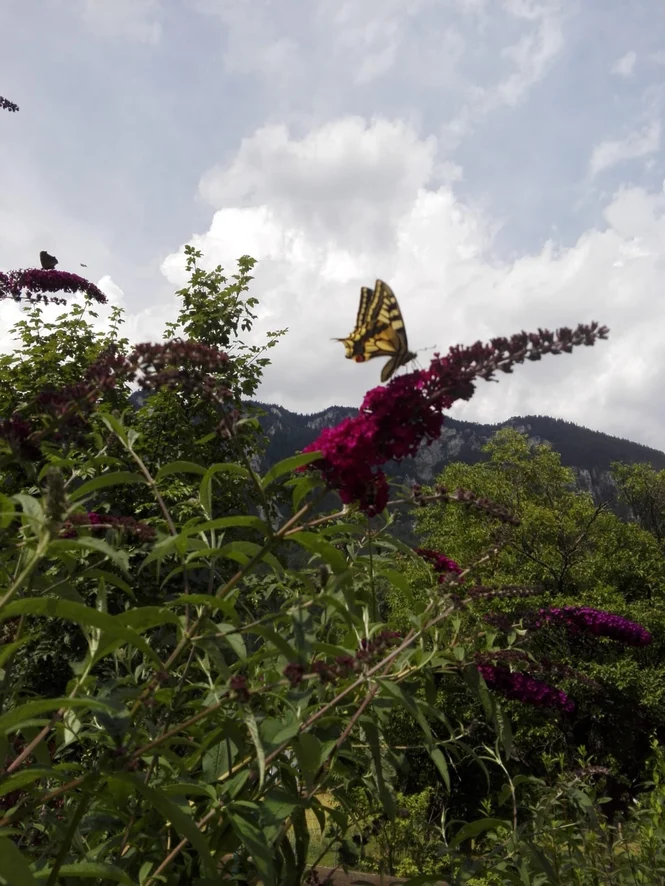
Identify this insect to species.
Papilio machaon
